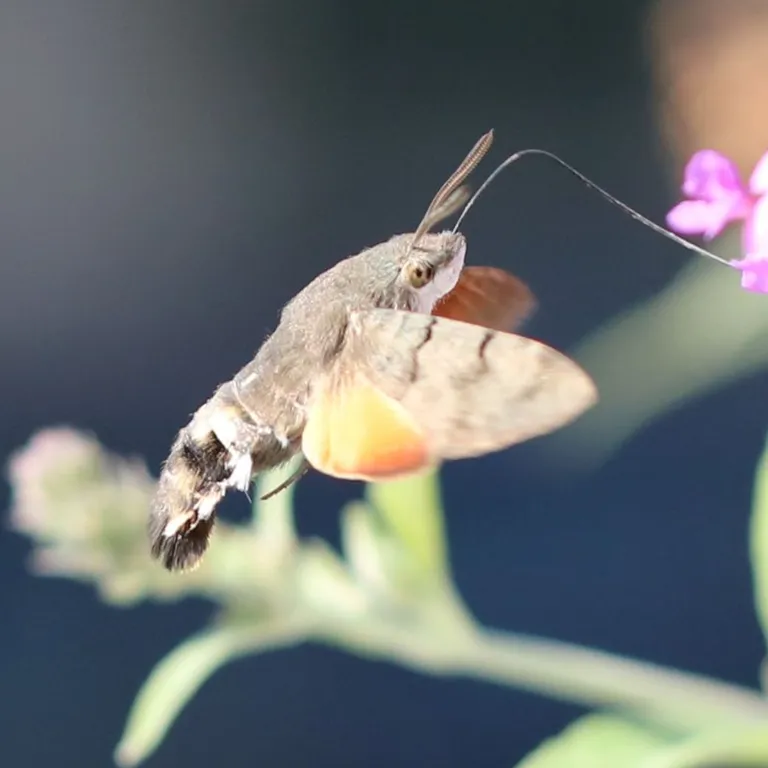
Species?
Macroglossum stellatarum
